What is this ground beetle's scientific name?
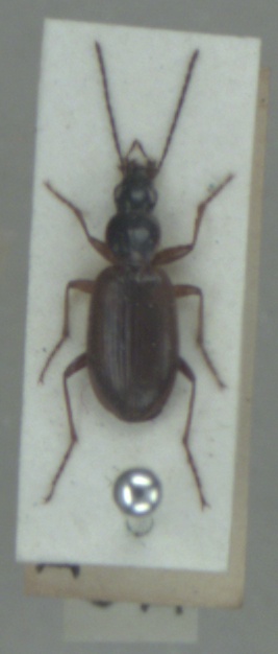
Agonum thoreyi
